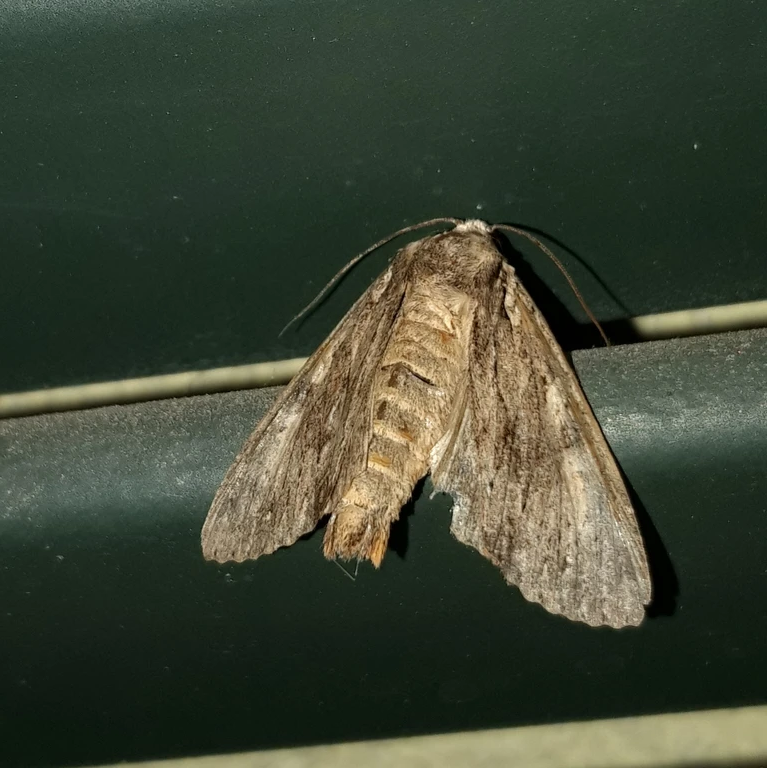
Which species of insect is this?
Sphinx pinastri
